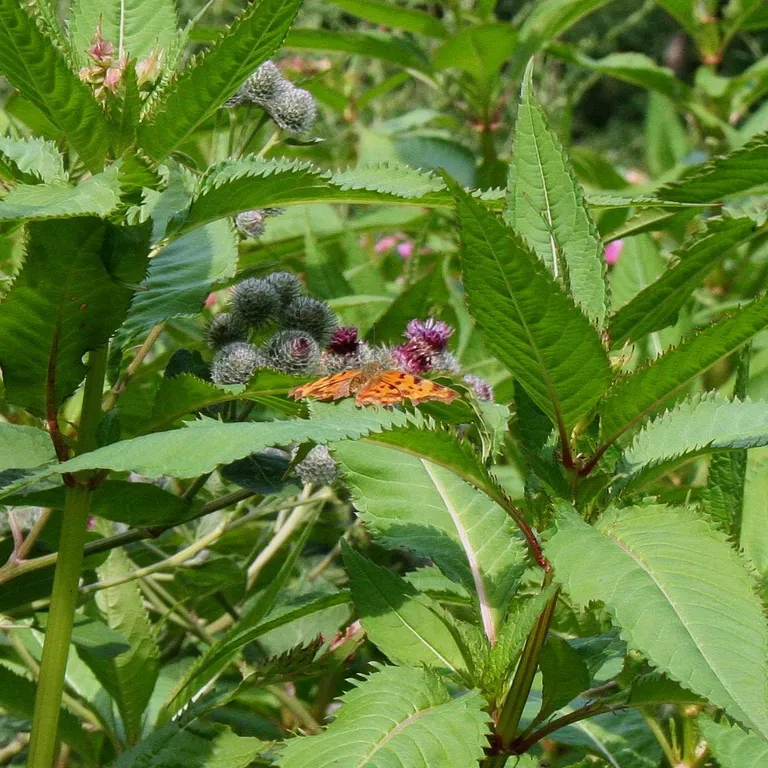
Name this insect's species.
Polygonia c-album
